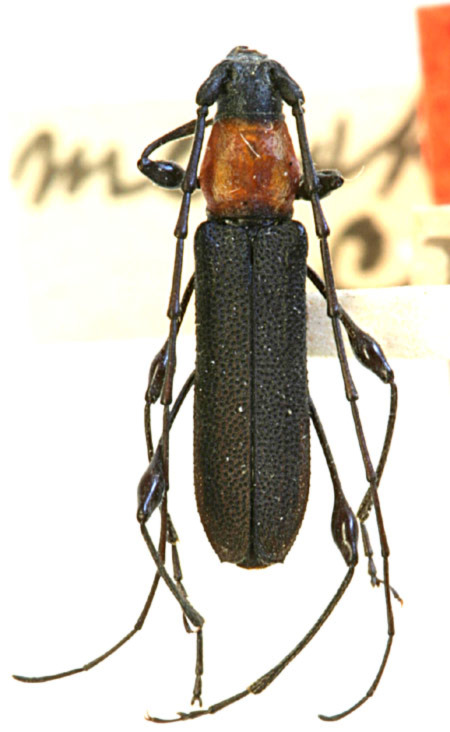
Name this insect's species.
Rhopalophora meeskei
